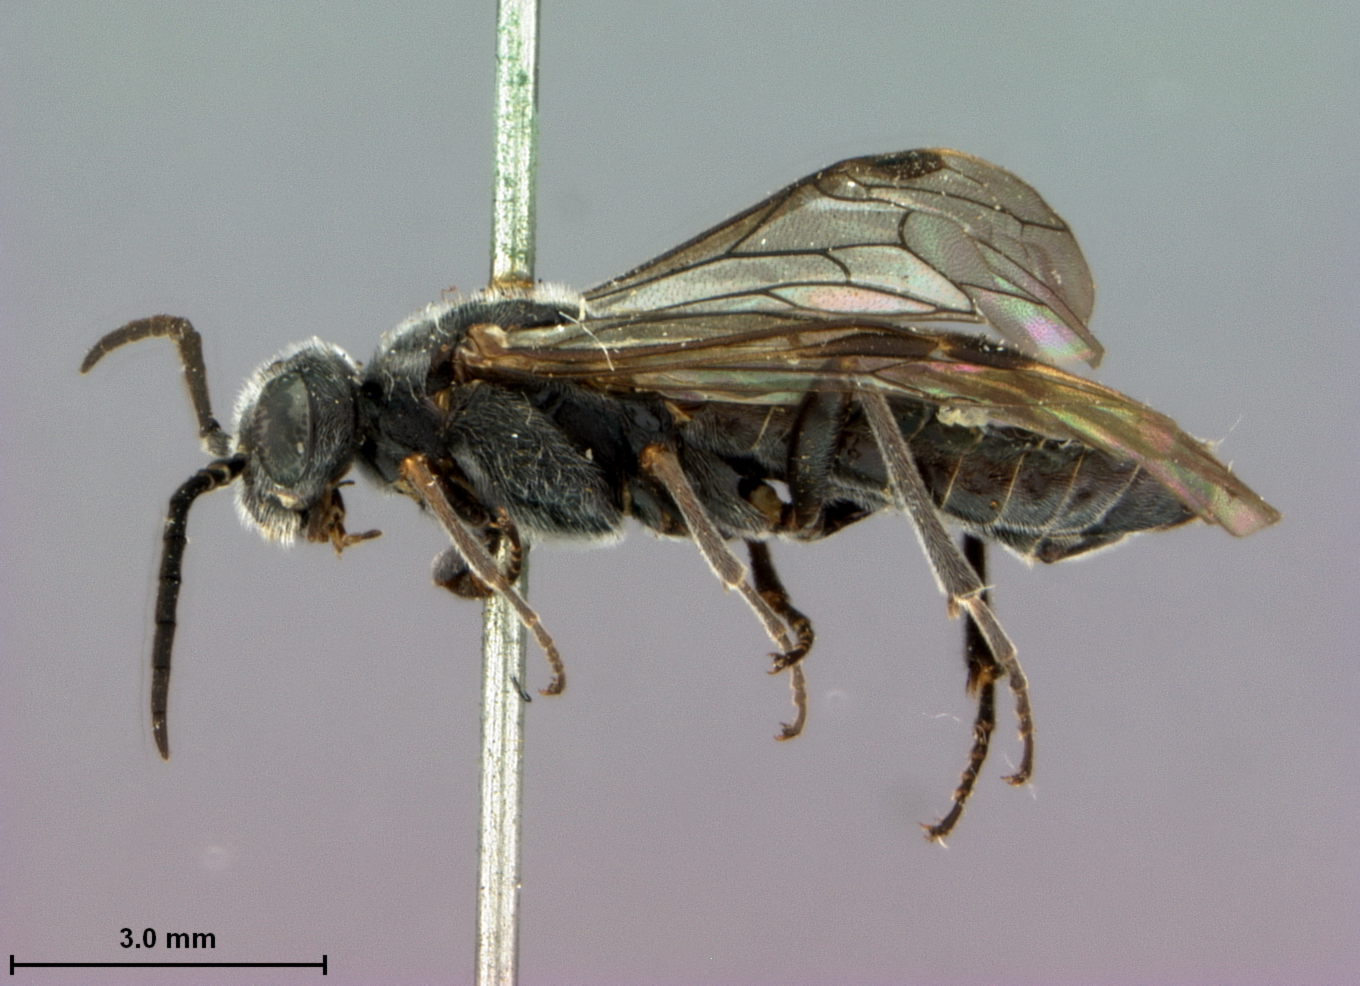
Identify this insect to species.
Loderus niger
